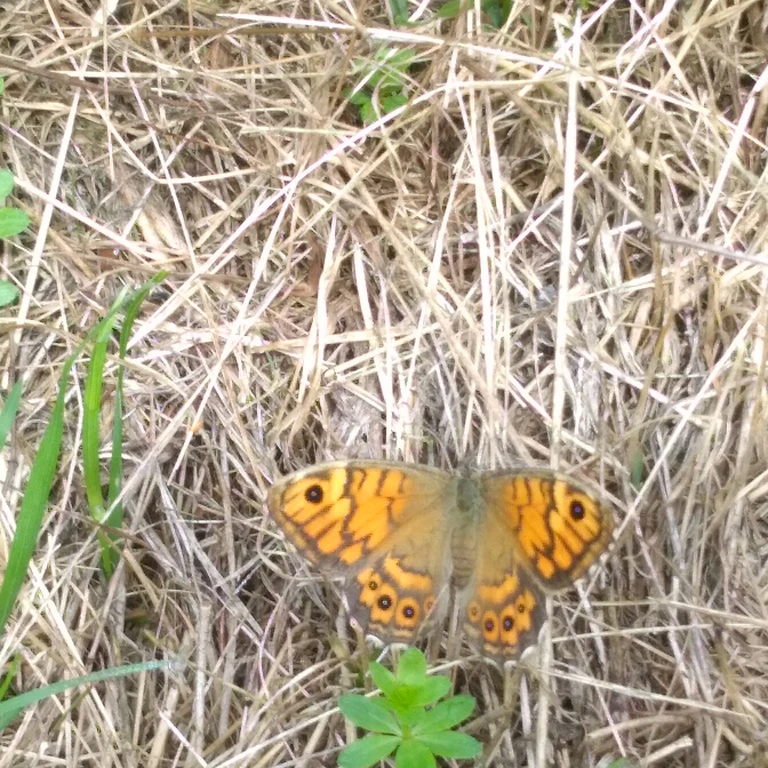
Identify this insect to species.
Lasiommata megera (also Pararge megera)
